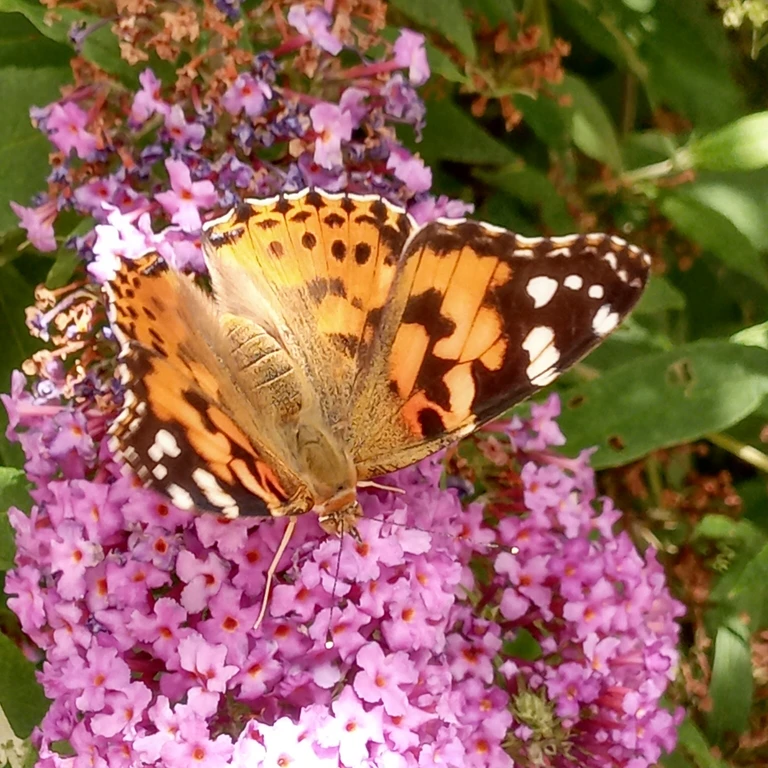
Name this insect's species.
Vanessa cardui
